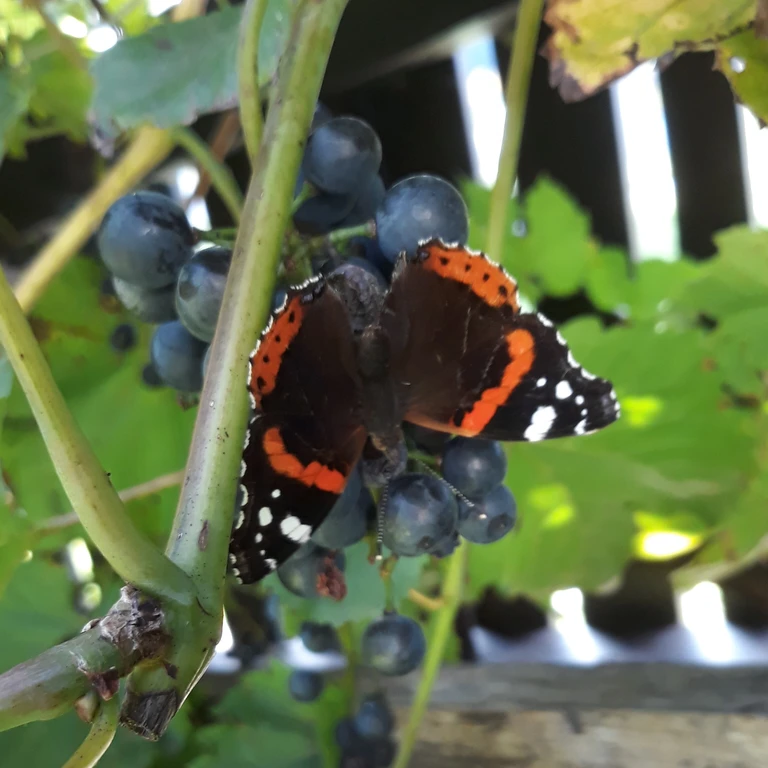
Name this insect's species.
Vanessa atalanta
